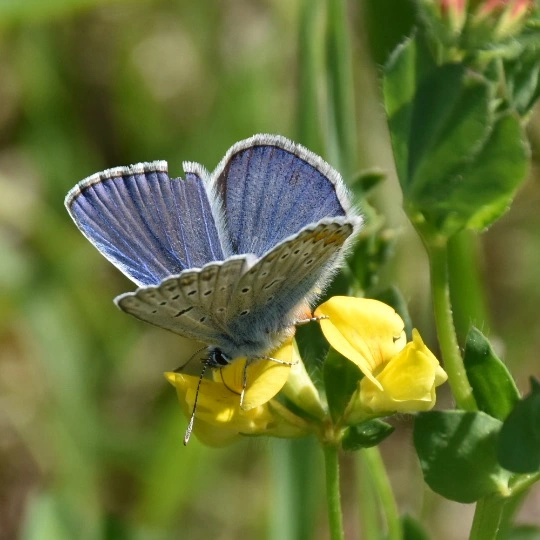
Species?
Polyommatus icarus
